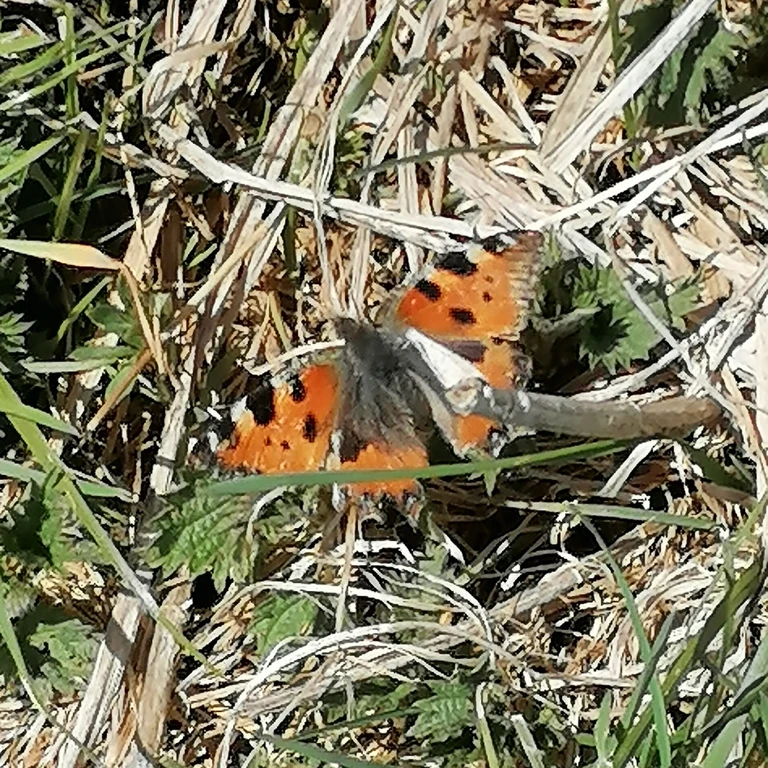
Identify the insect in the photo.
Aglais urticae
